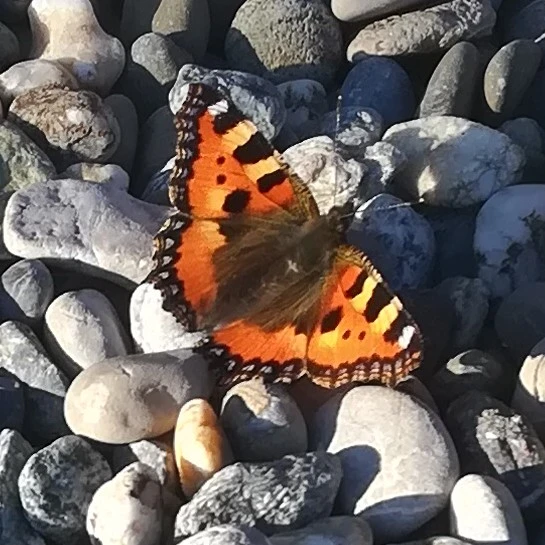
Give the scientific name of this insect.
Aglais urticae
